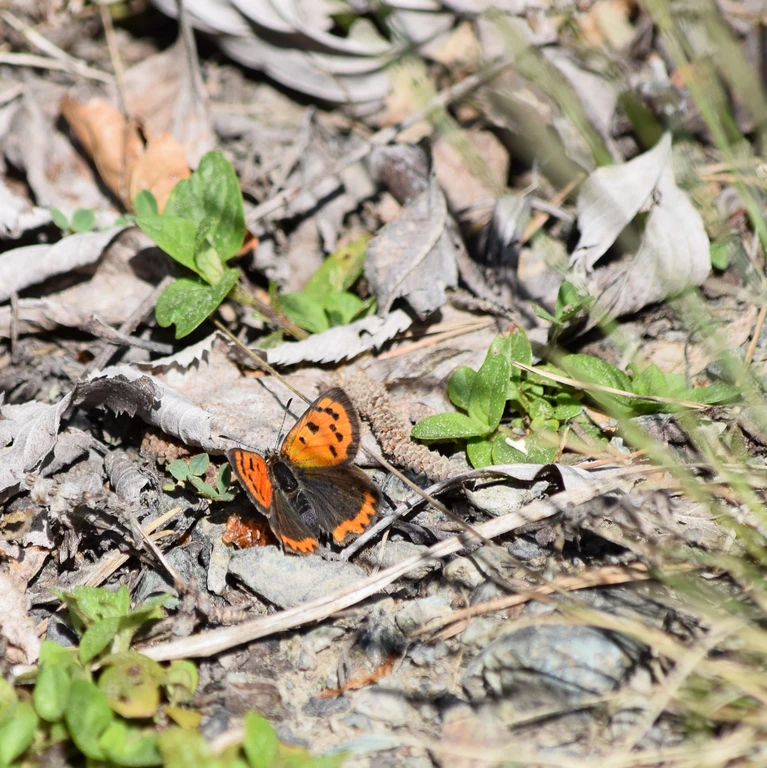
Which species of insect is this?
Lycaena phlaeas
